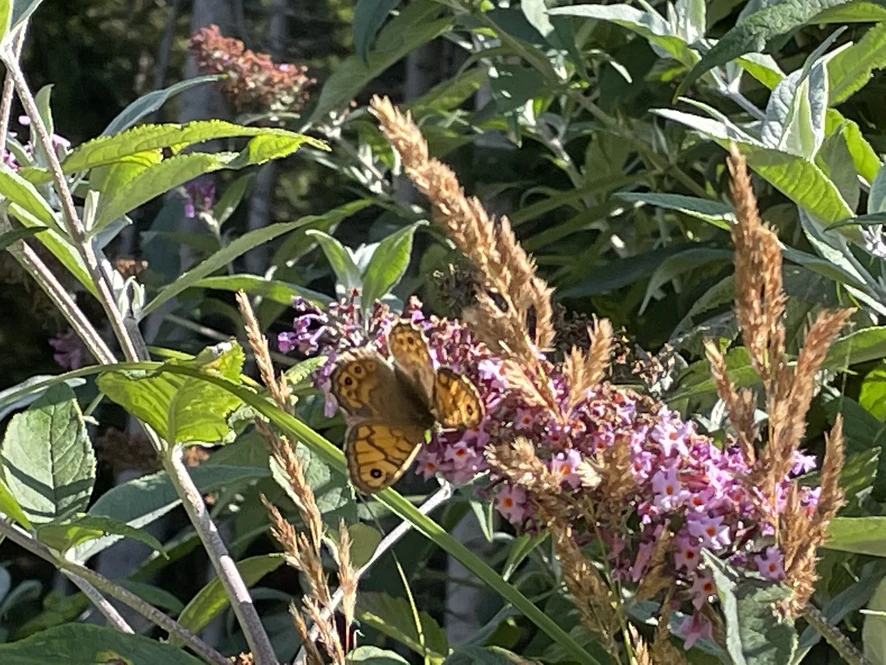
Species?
Lasiommata megera (also Pararge megera)
